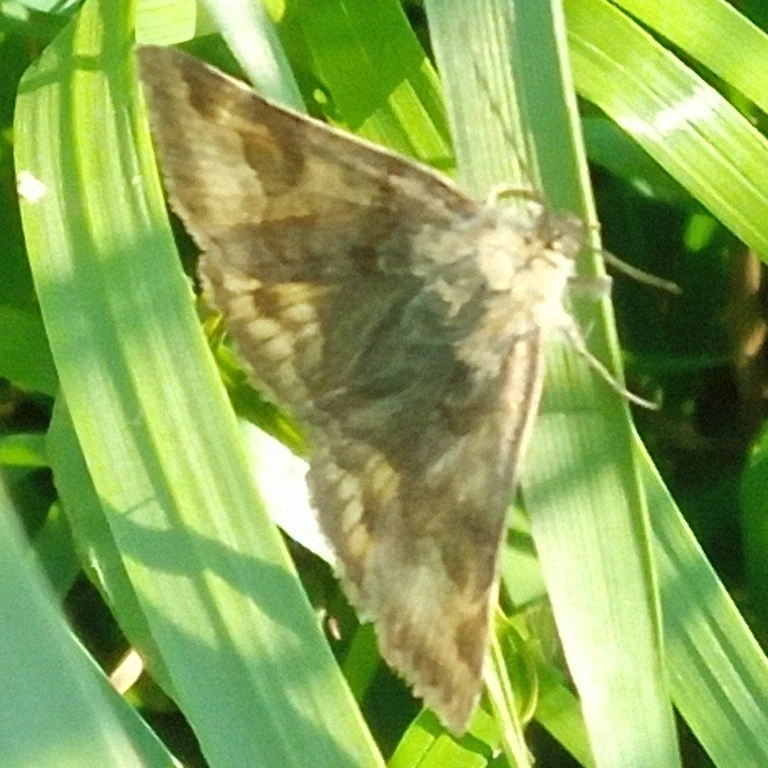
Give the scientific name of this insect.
Euclidia glyphica
